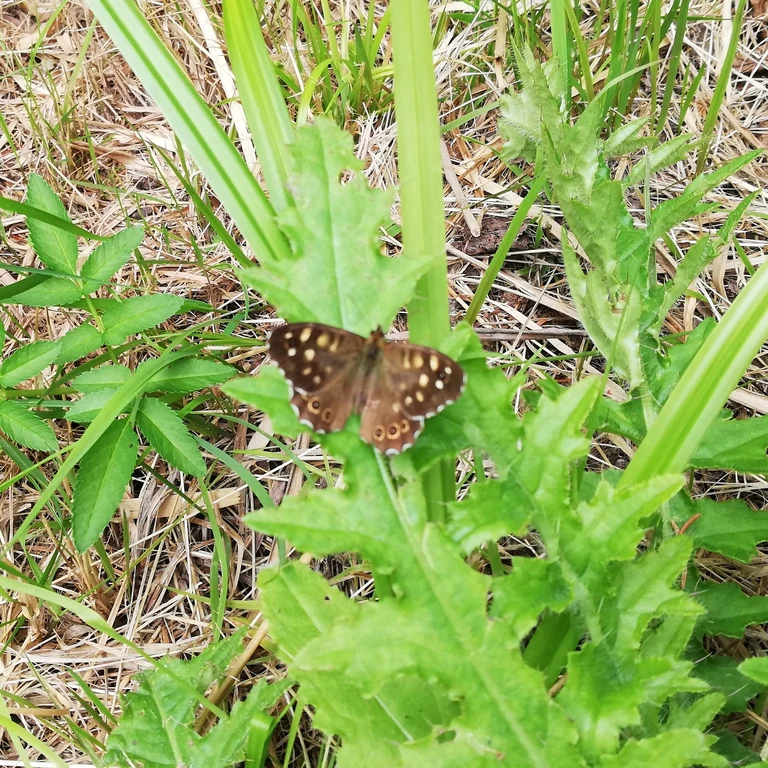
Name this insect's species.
Pararge aegeria
